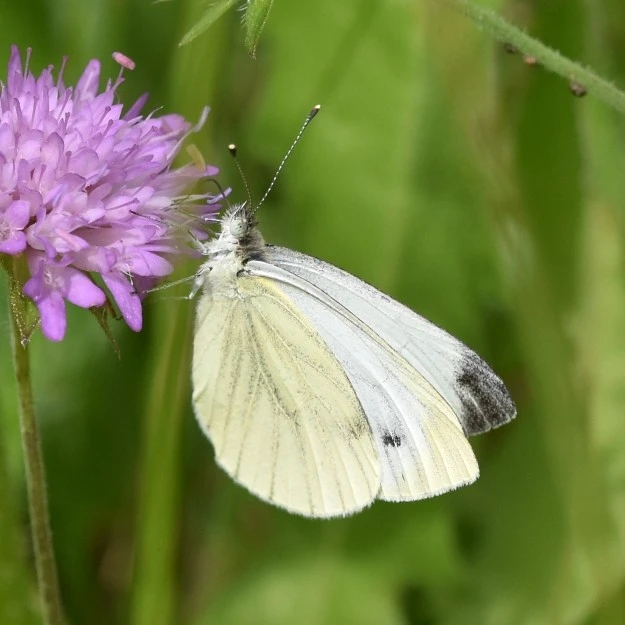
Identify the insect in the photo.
Pieris napi
